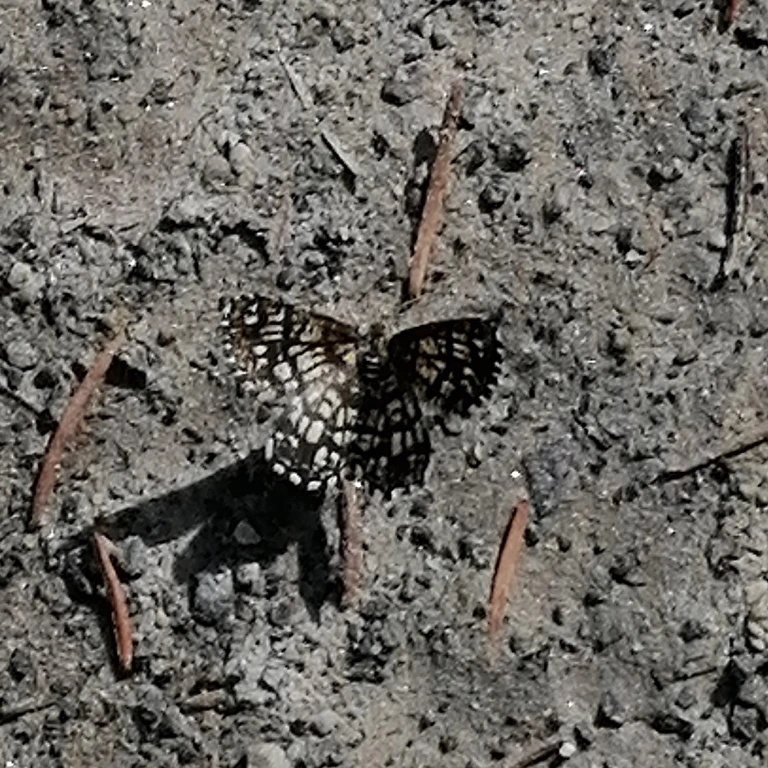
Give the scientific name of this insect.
Chiasmia clathrata
